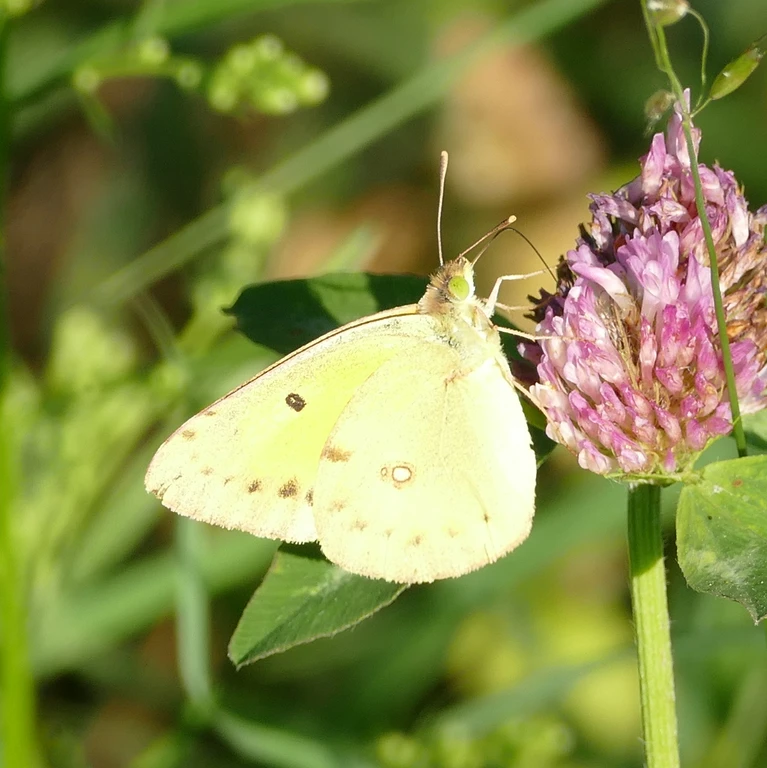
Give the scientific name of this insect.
Colias croceus
